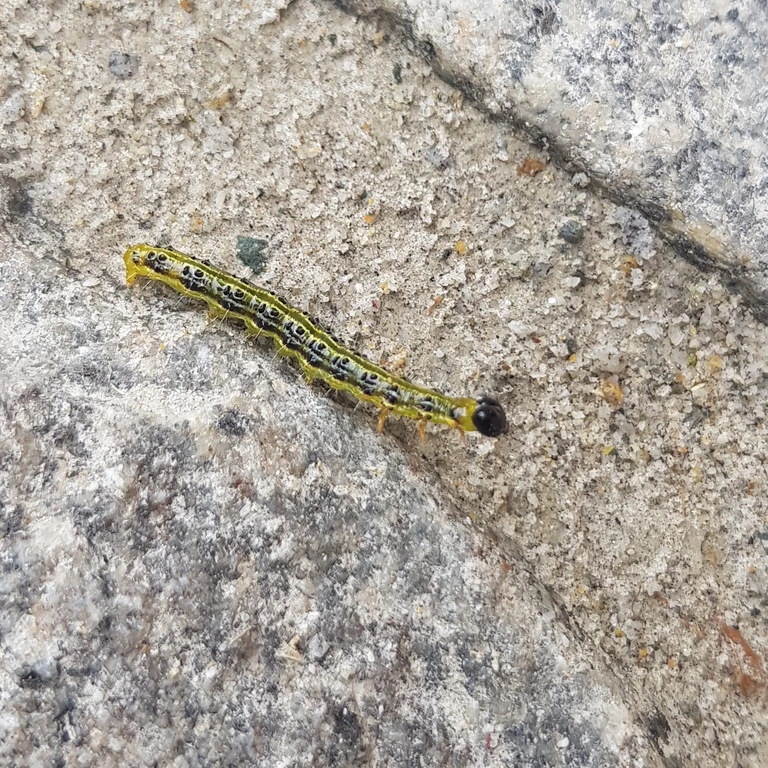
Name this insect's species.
Cydalima perspectalis
